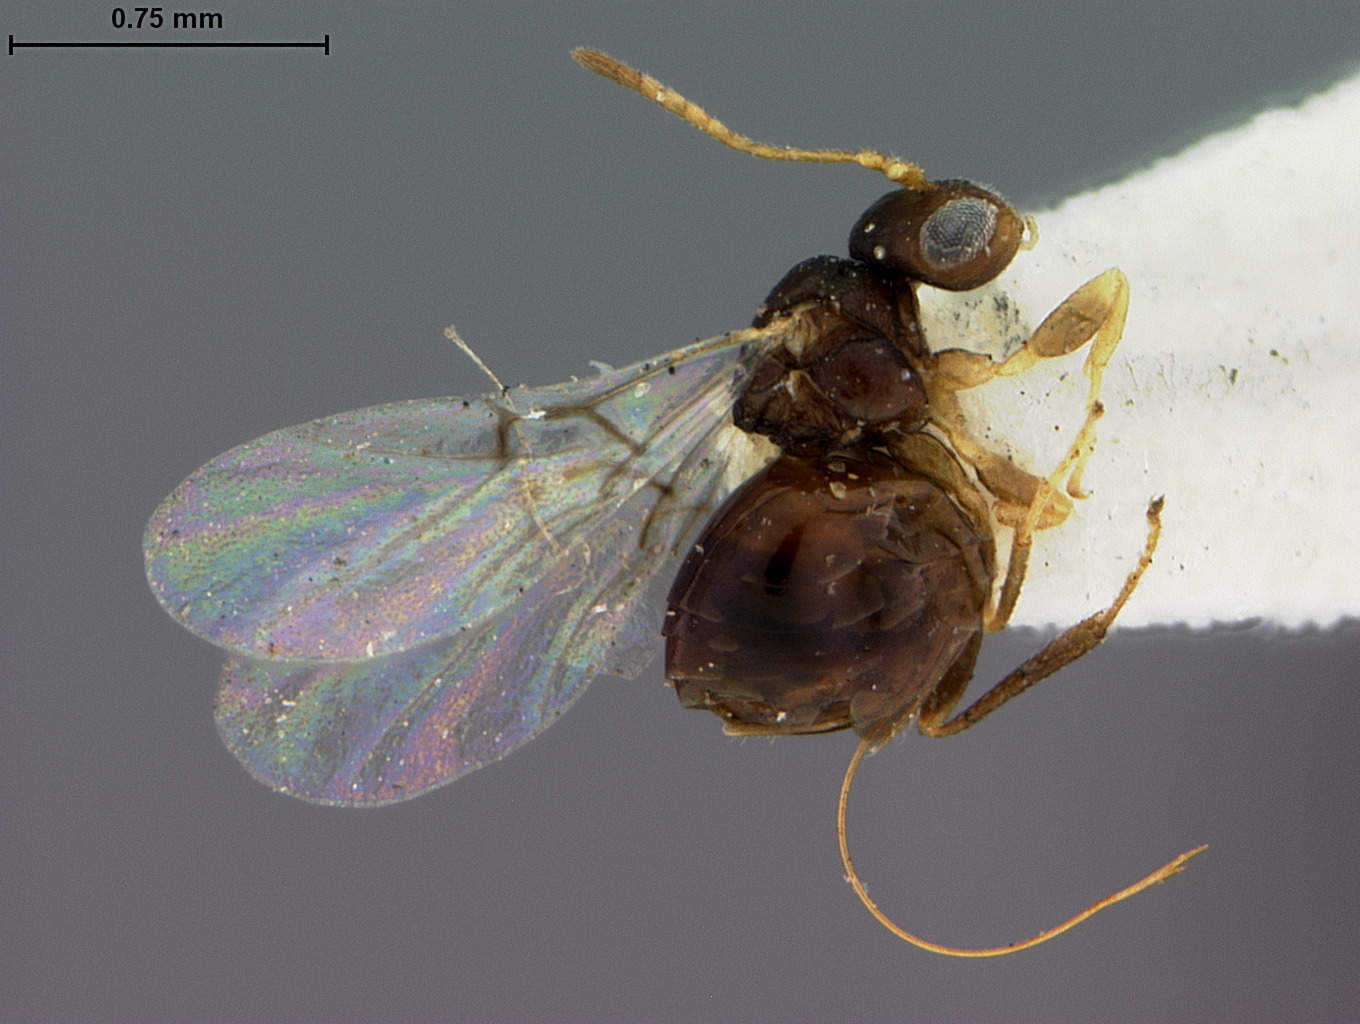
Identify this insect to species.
Callirhytis bipapillata
